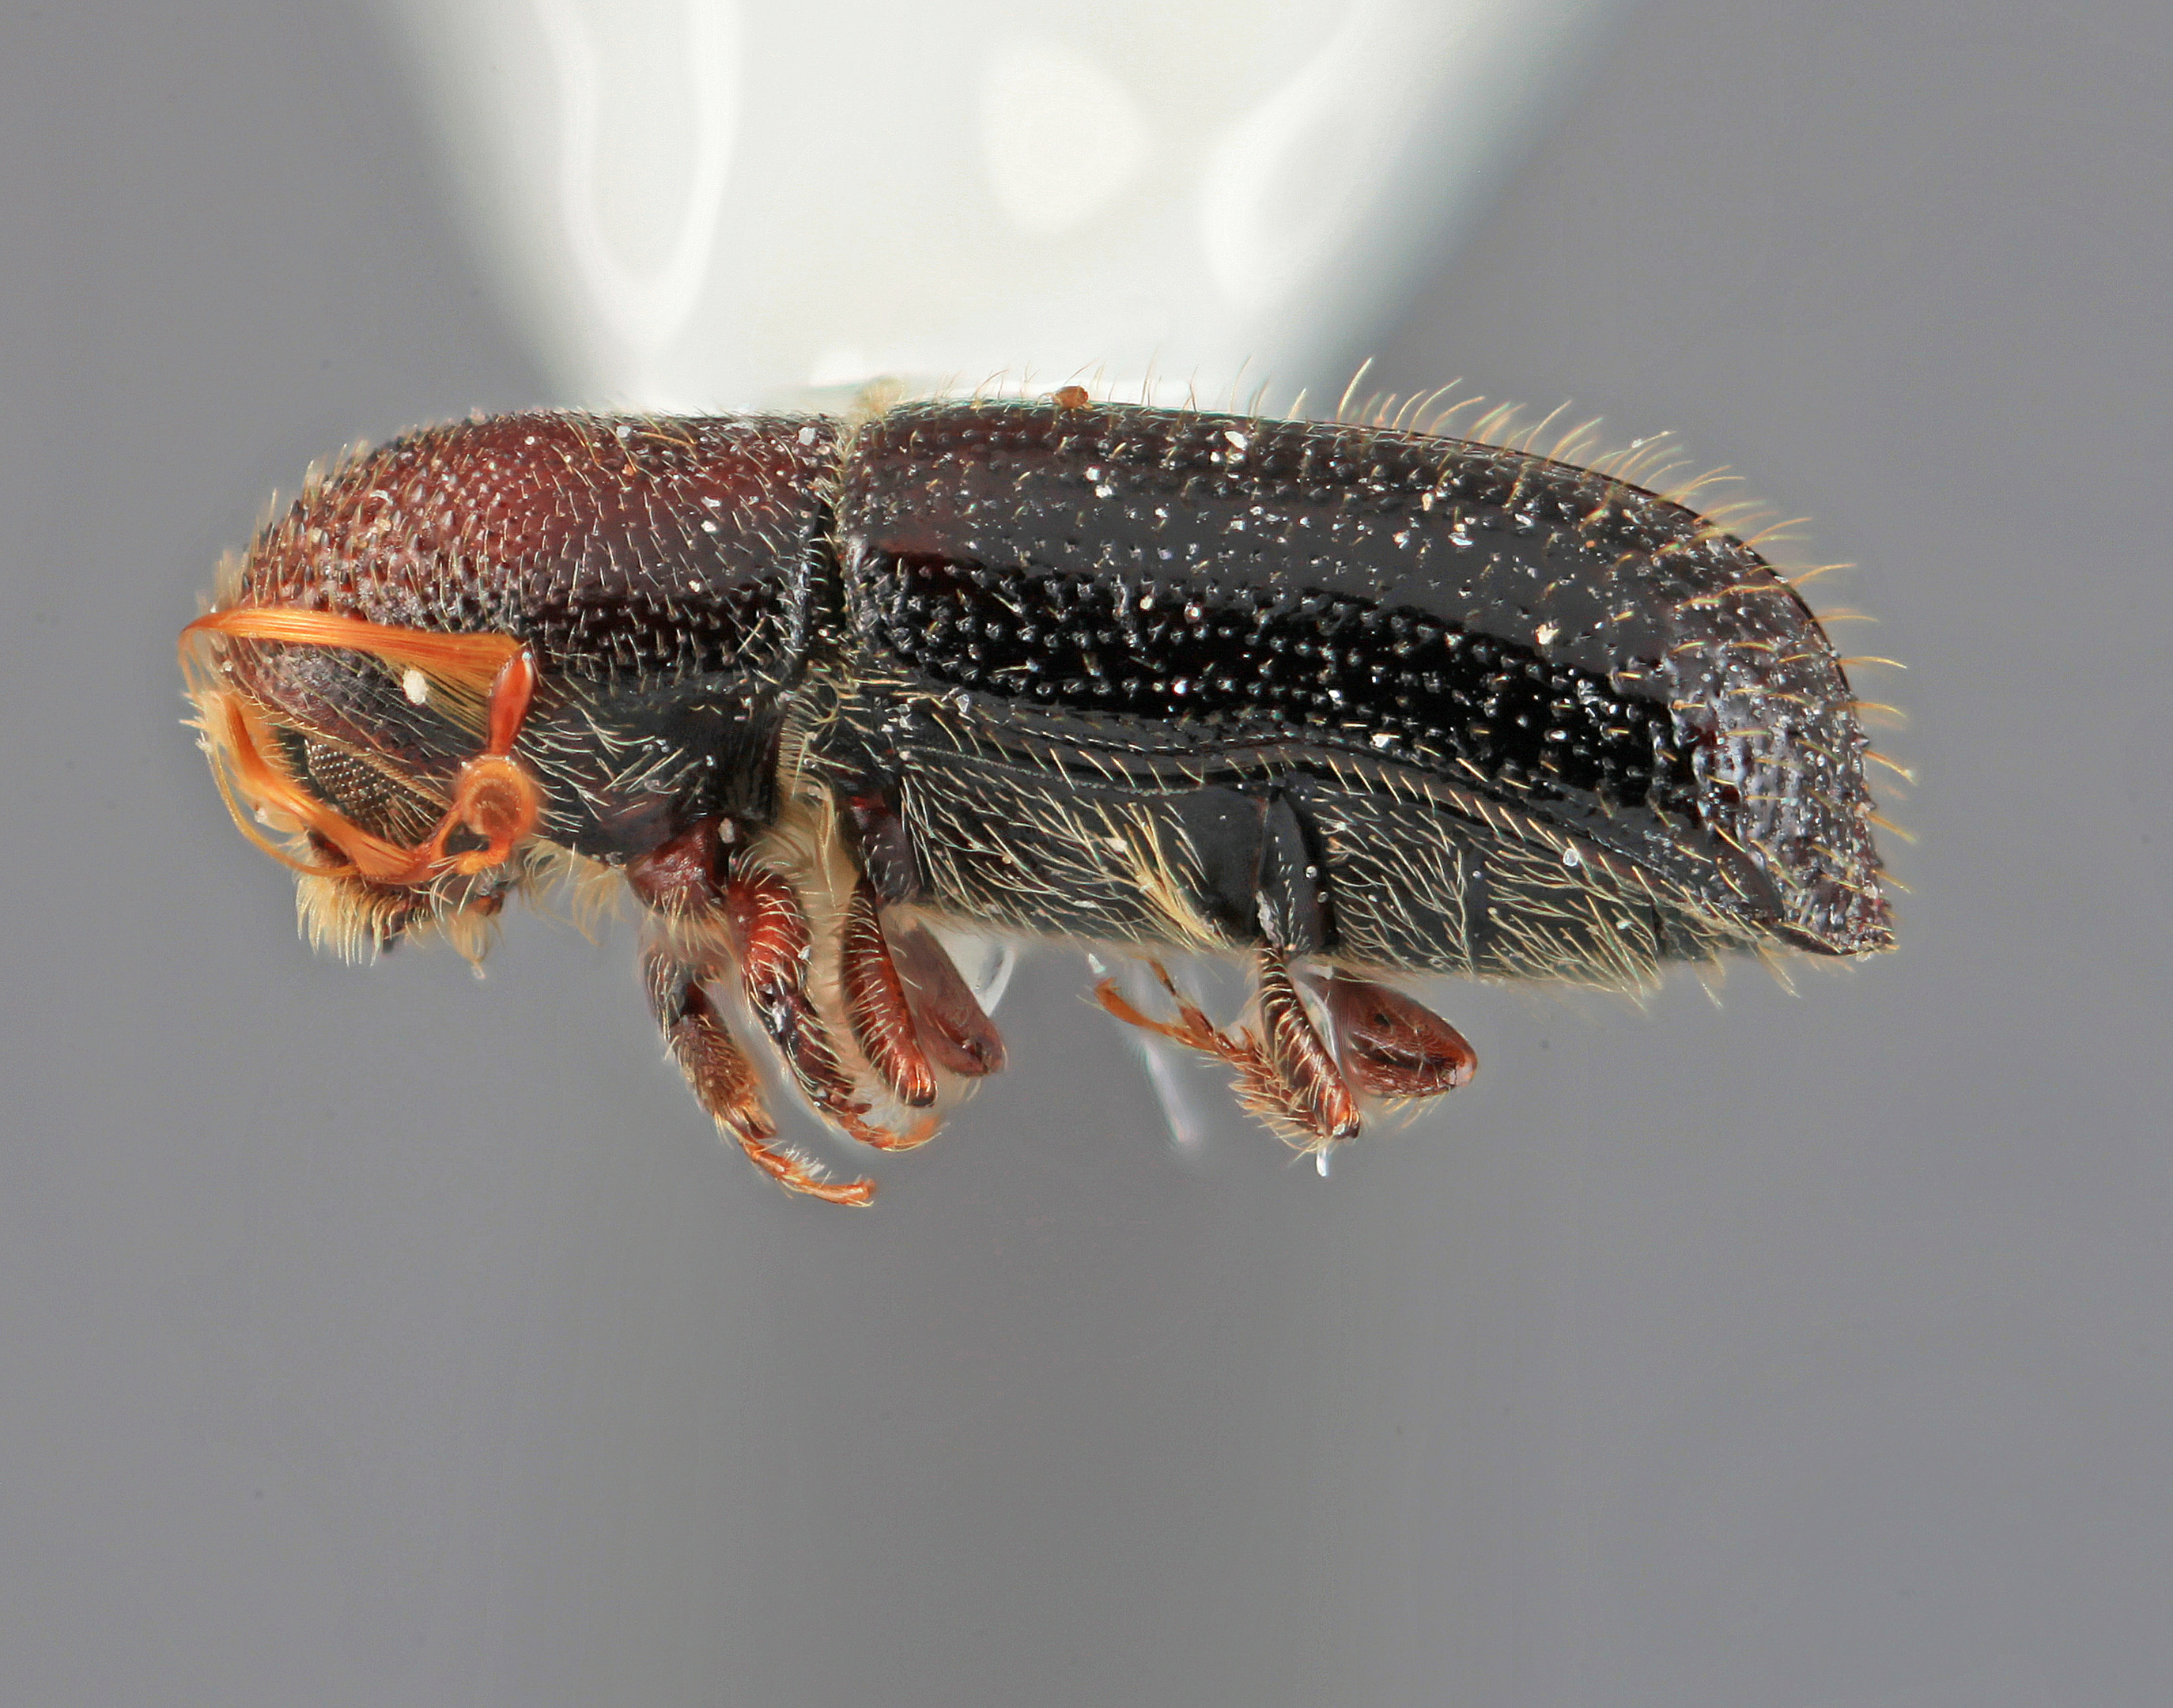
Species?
Micracis burgosi
